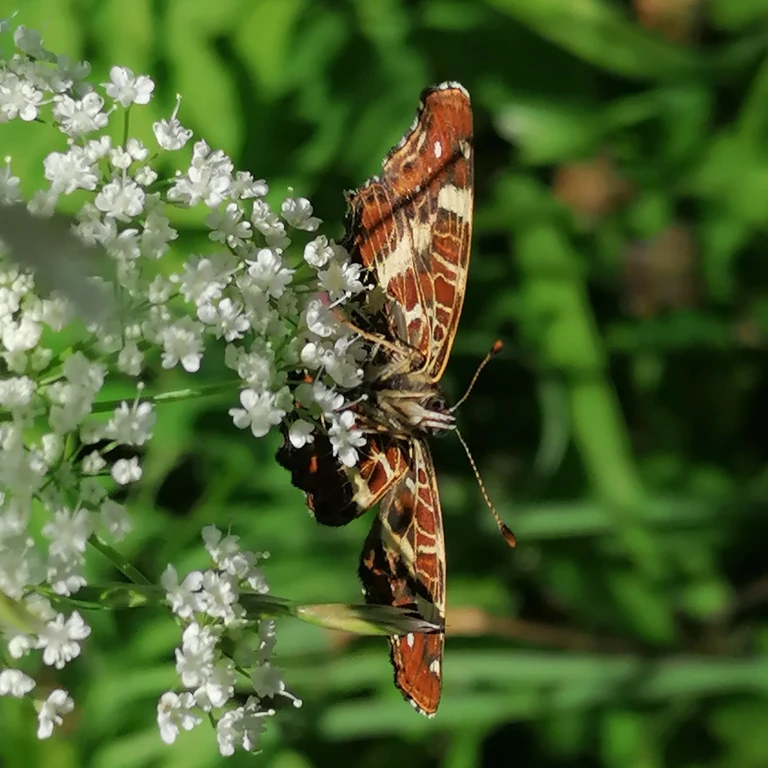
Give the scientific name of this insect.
Araschnia levana
